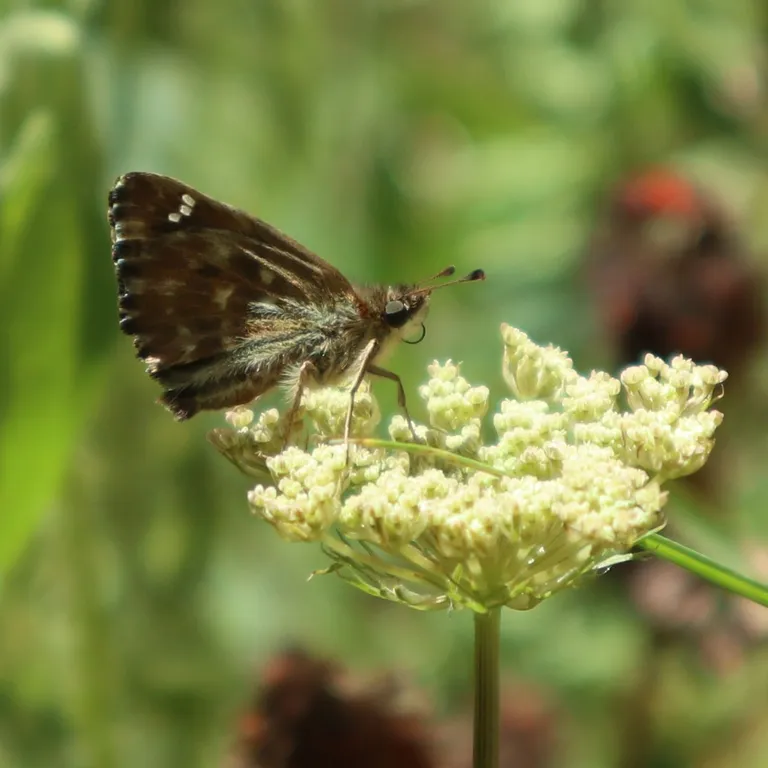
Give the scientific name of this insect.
Carcharodus alceae
